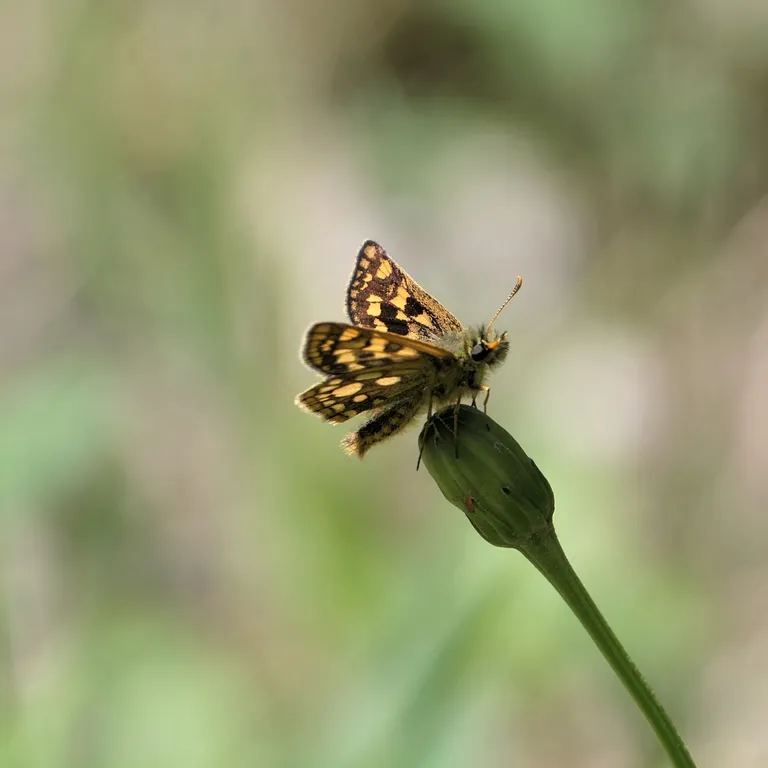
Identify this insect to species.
Carterocephalus palaemon
